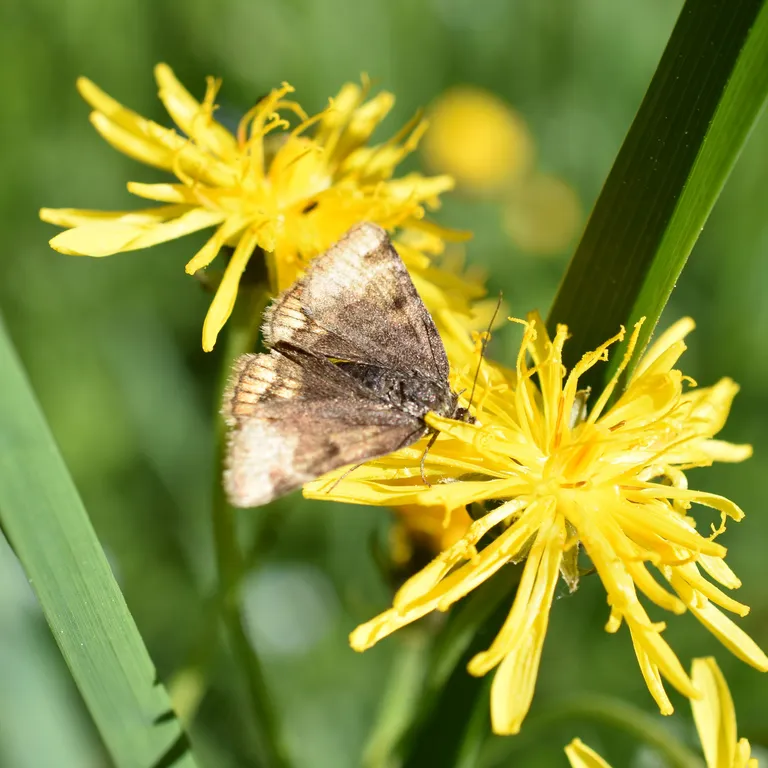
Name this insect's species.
Euclidia glyphica
